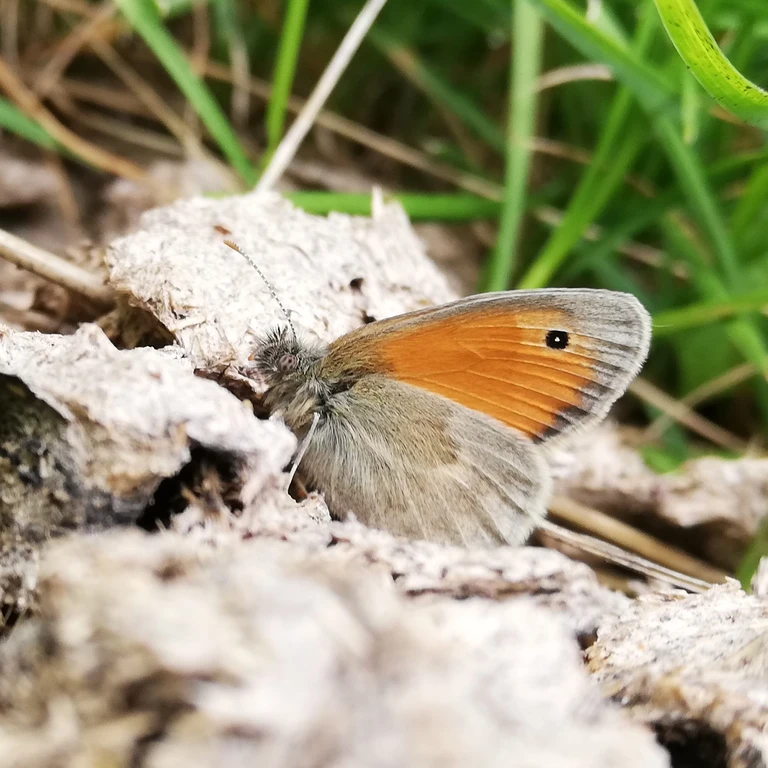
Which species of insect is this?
Coenonympha pamphilus
